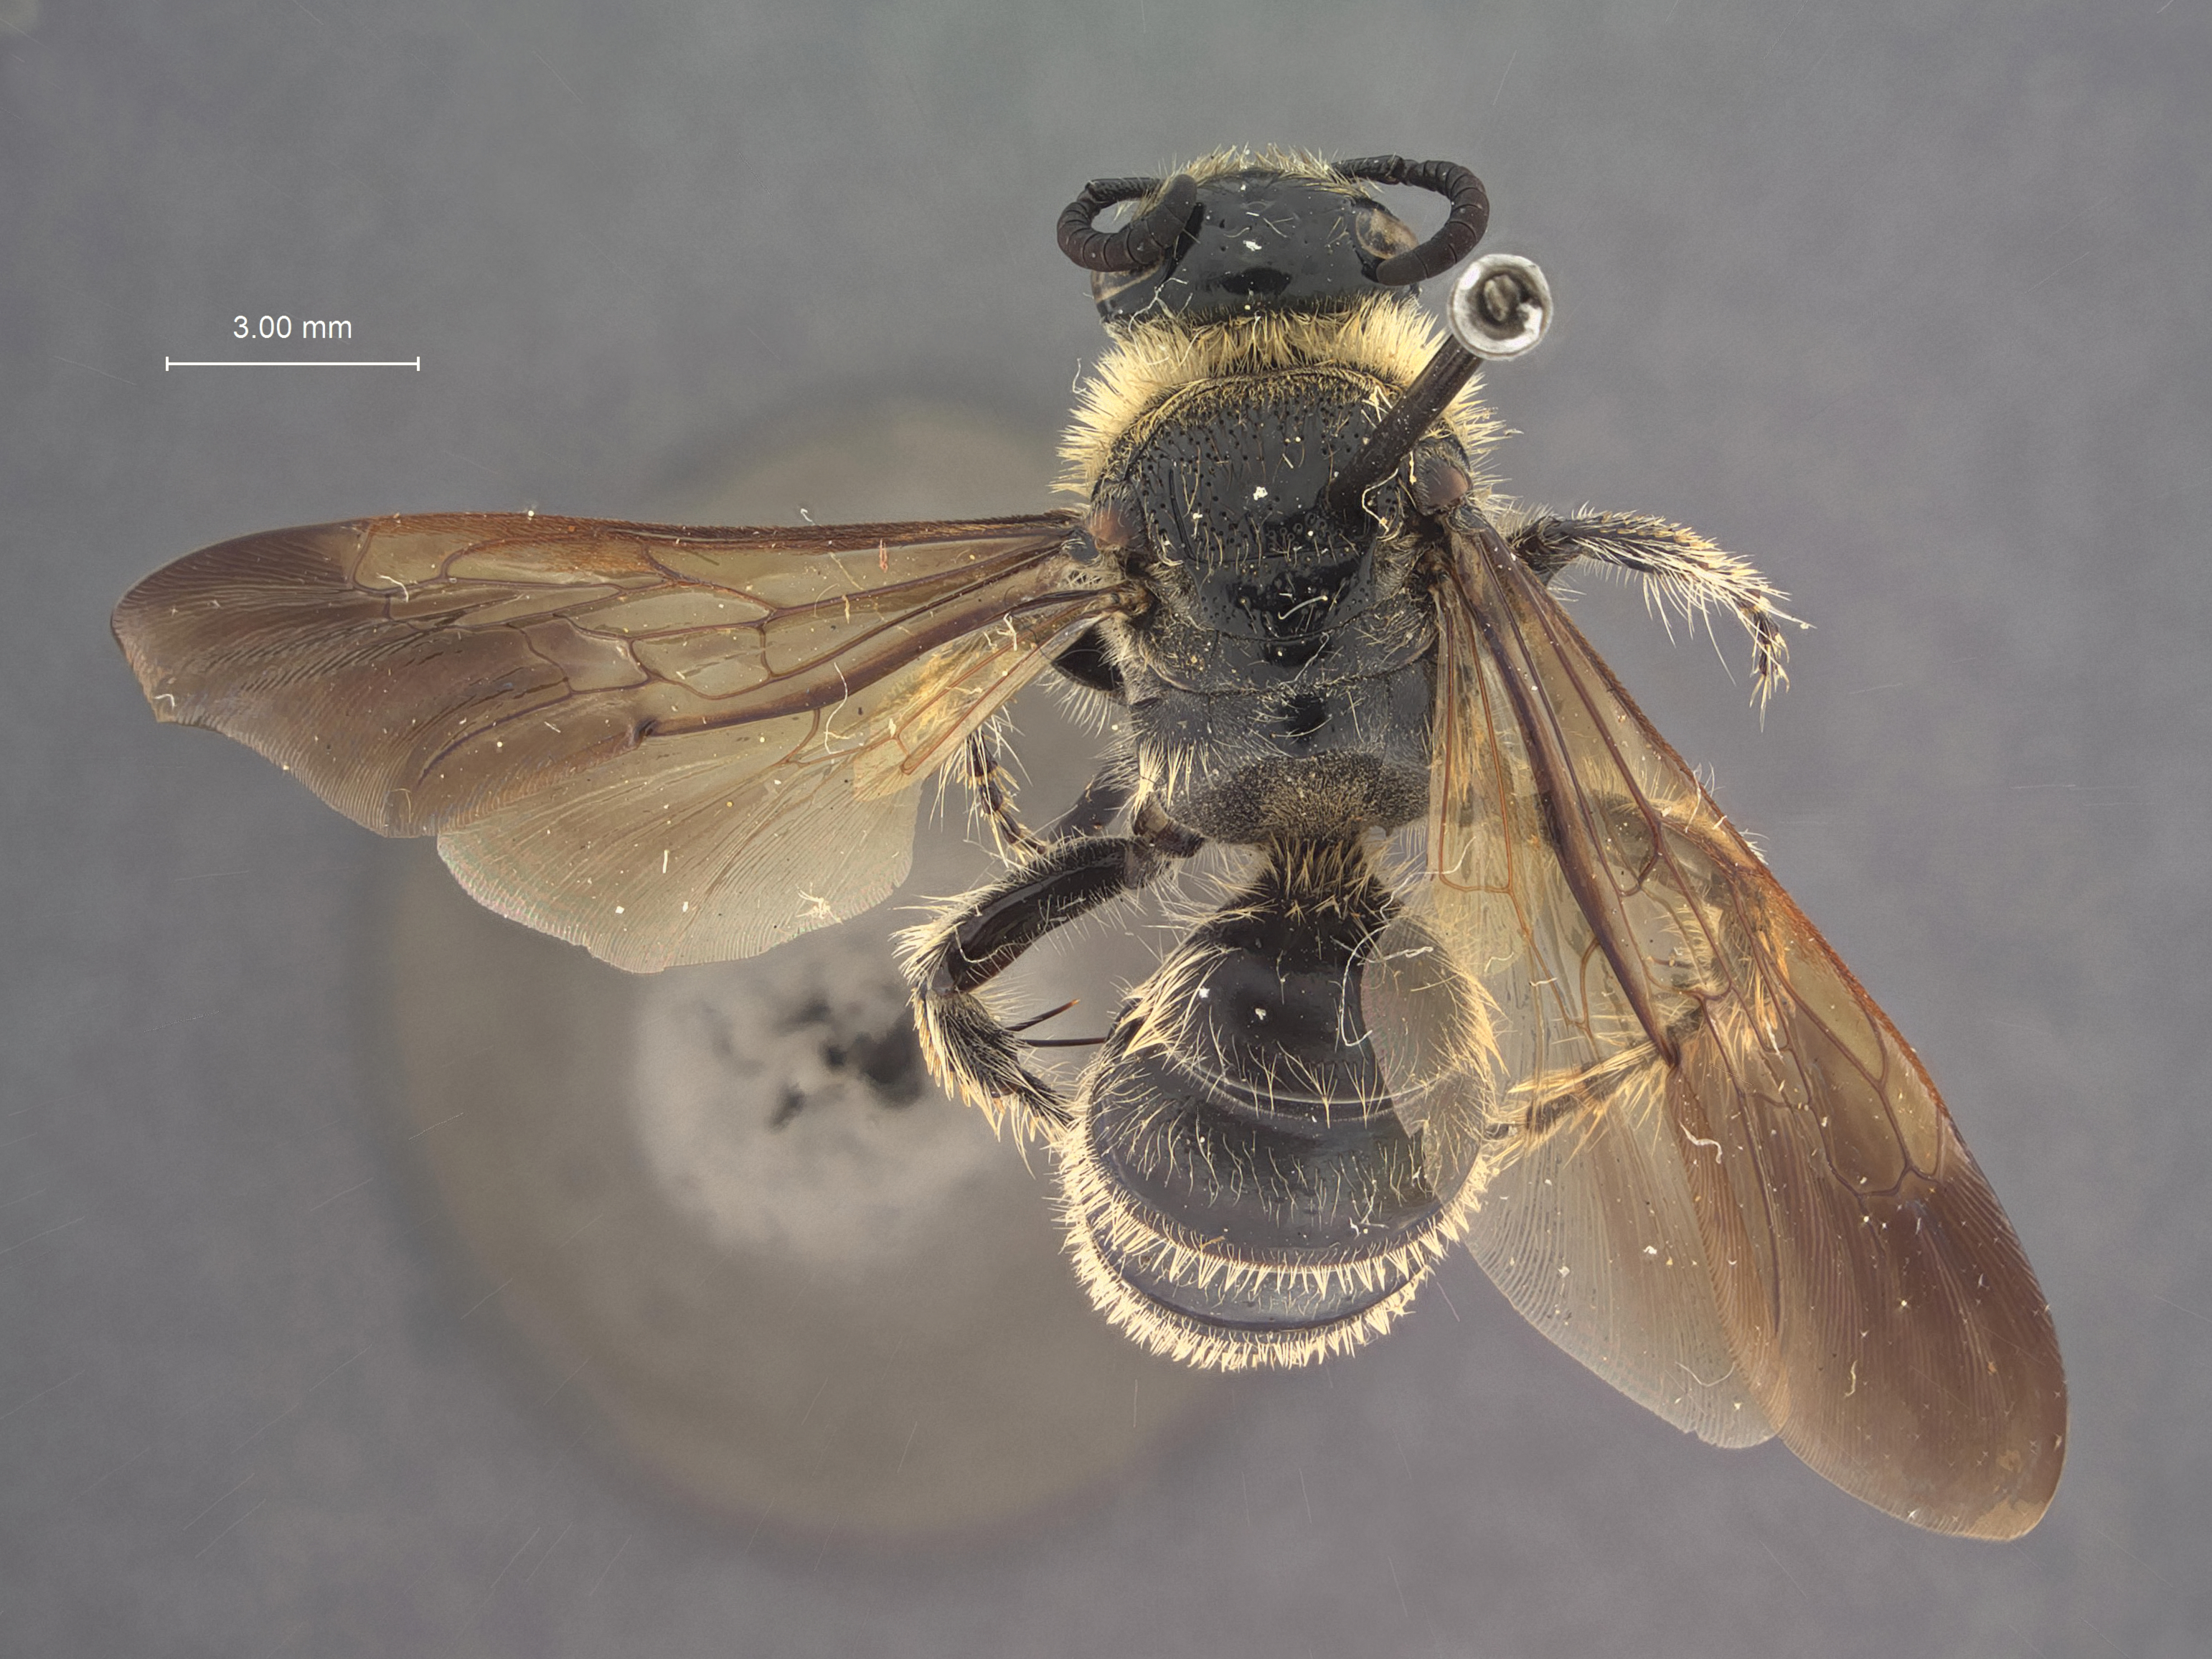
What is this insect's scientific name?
Campsomeris manokwariensis
